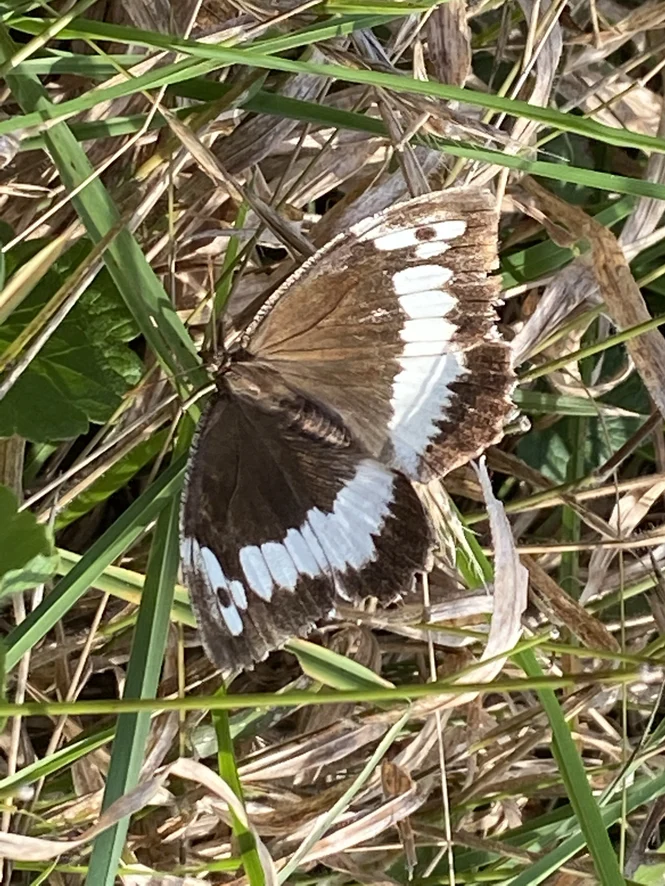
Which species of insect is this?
Brintesia circe
